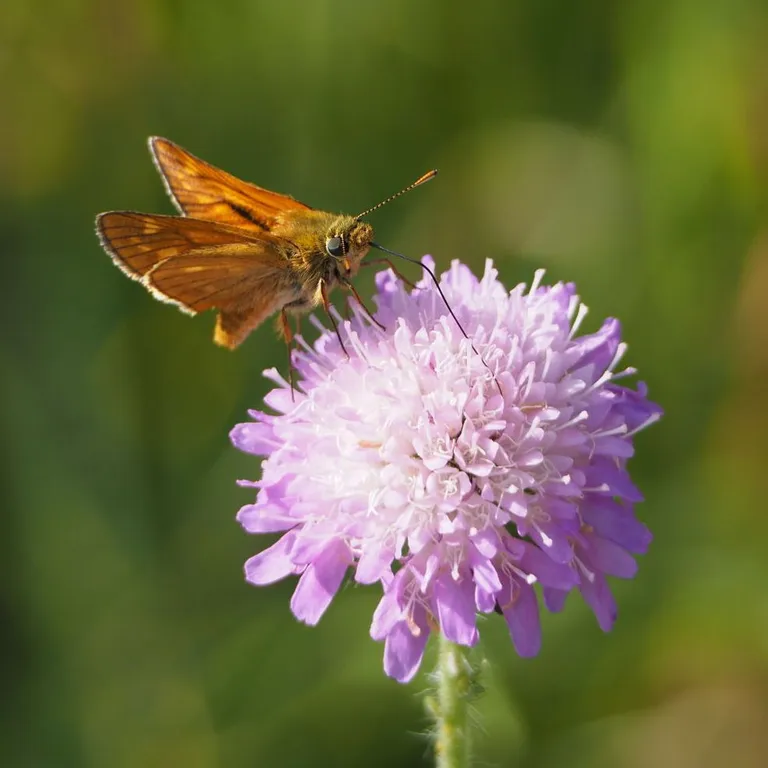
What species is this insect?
Ochlodes sylvanus (also Ochlodes venata)
